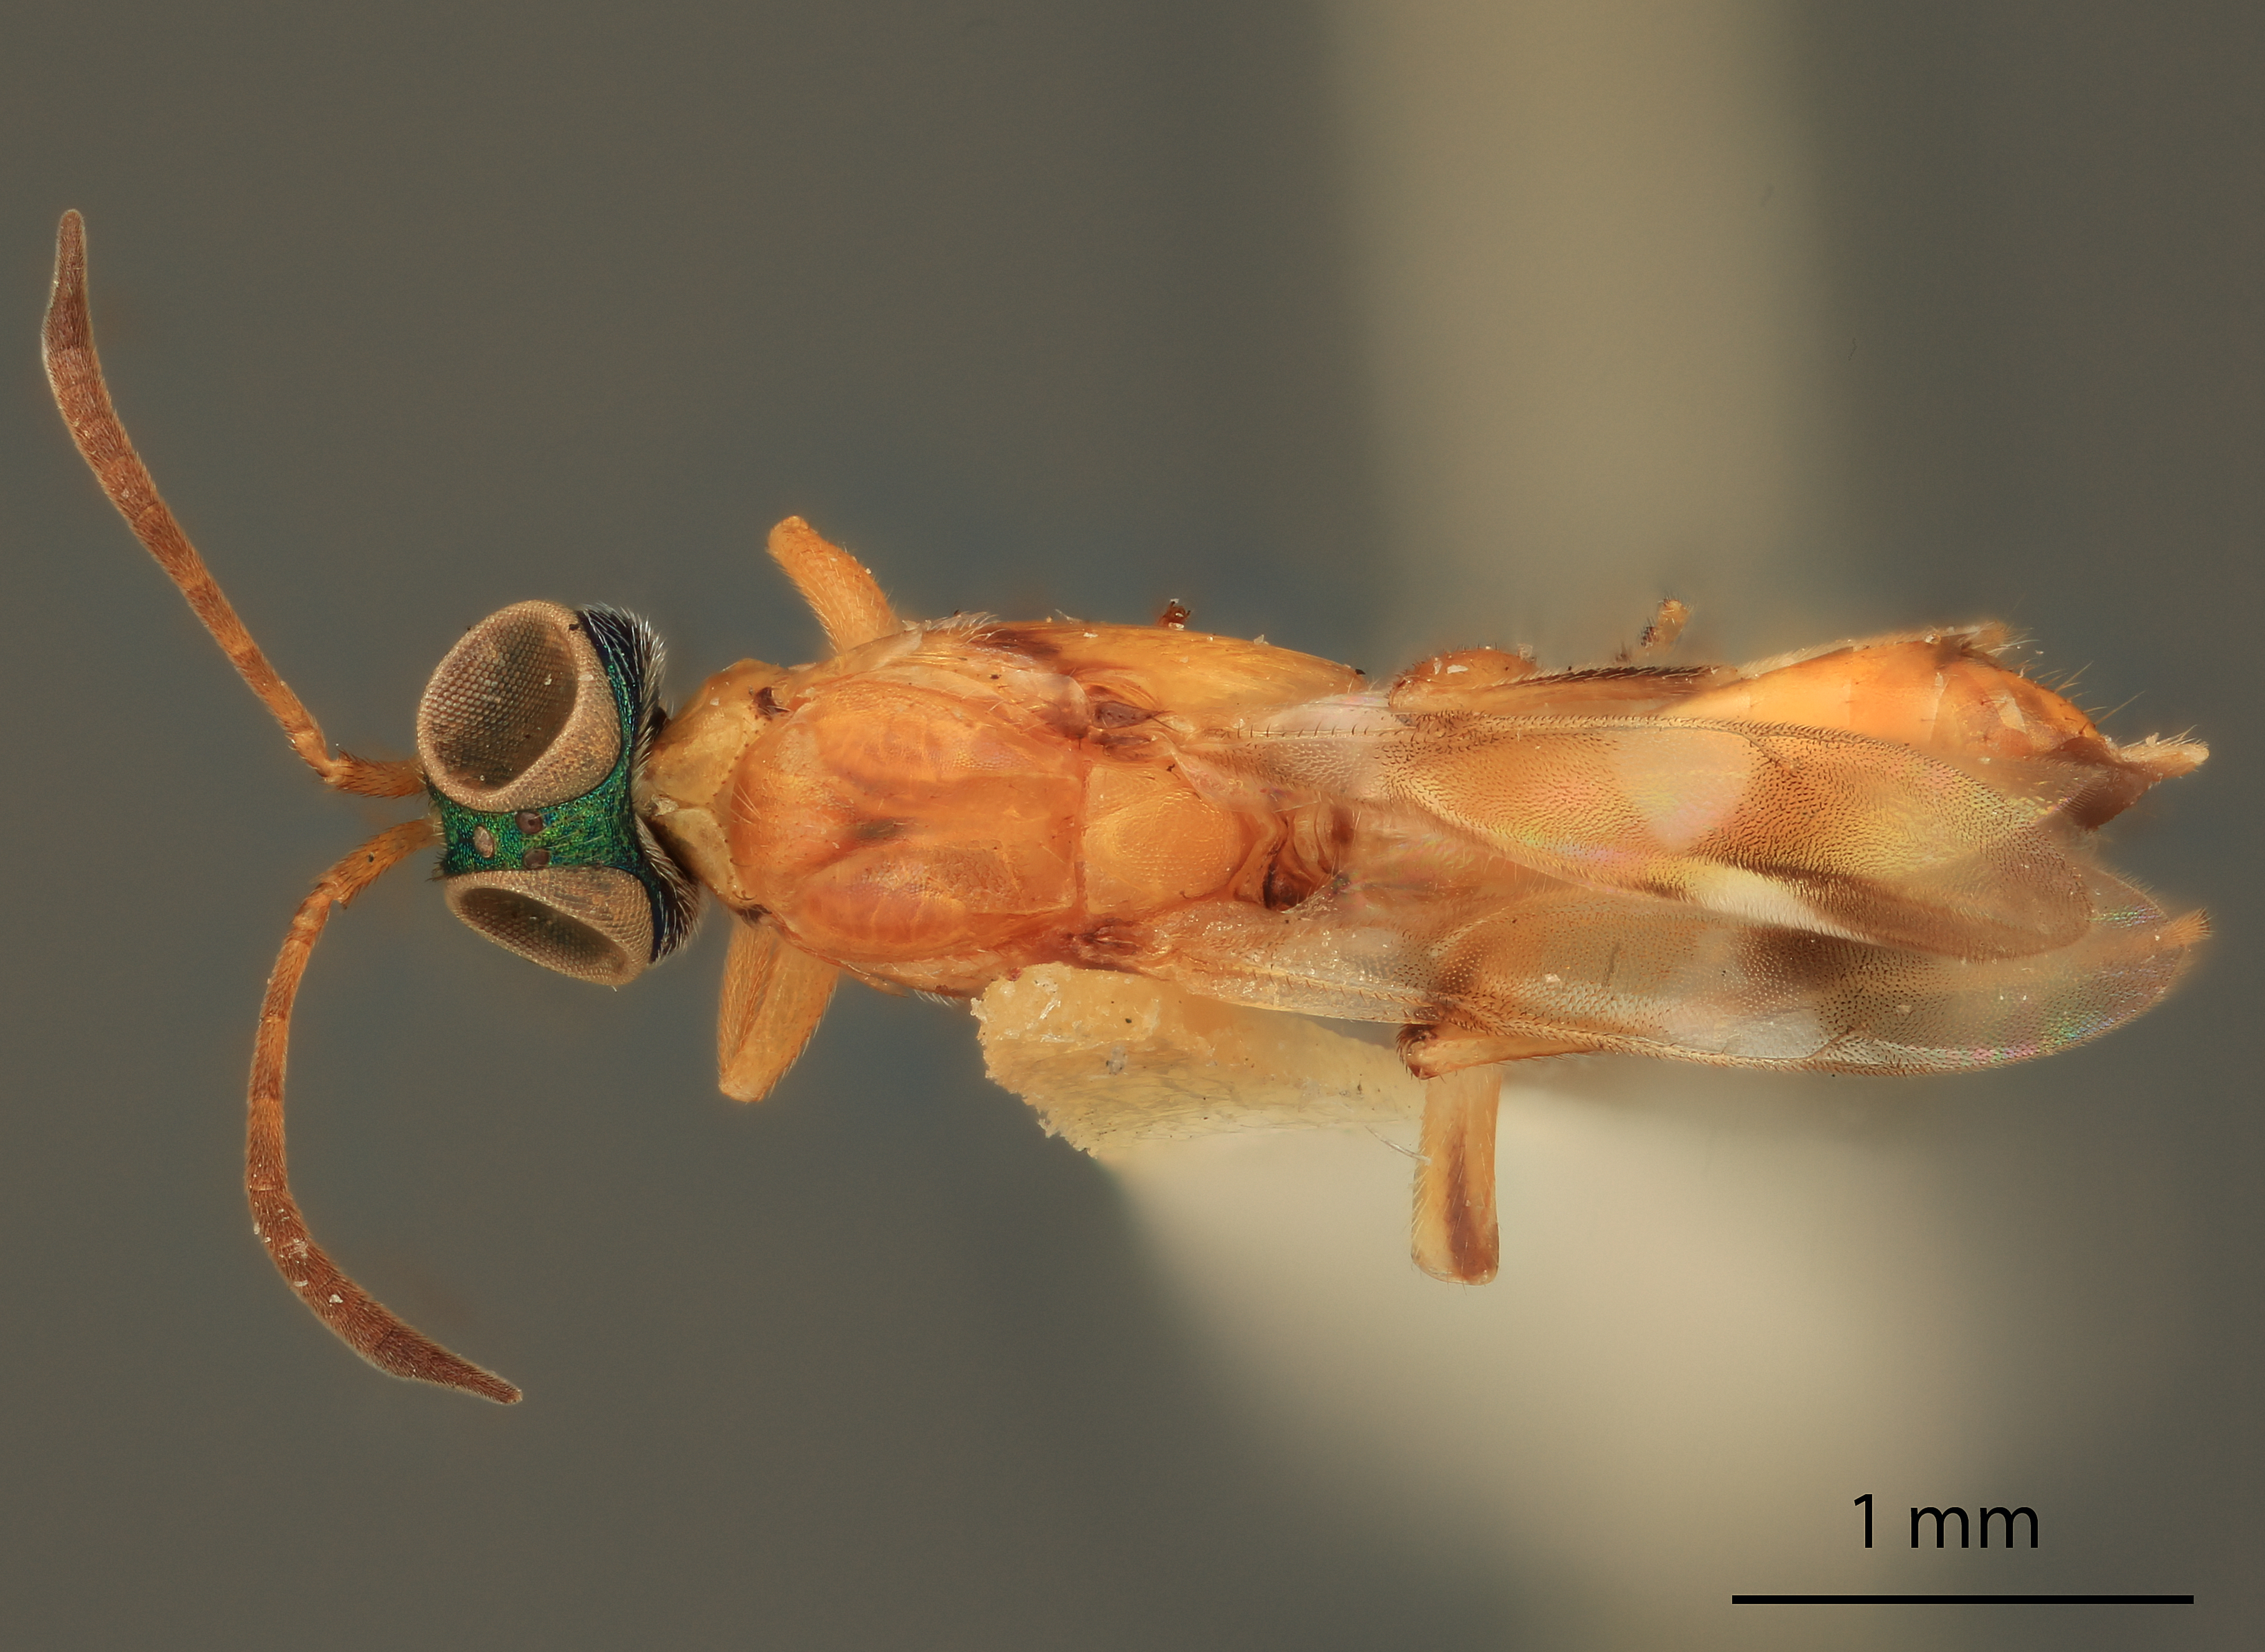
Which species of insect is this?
Anastatus viridicaput
